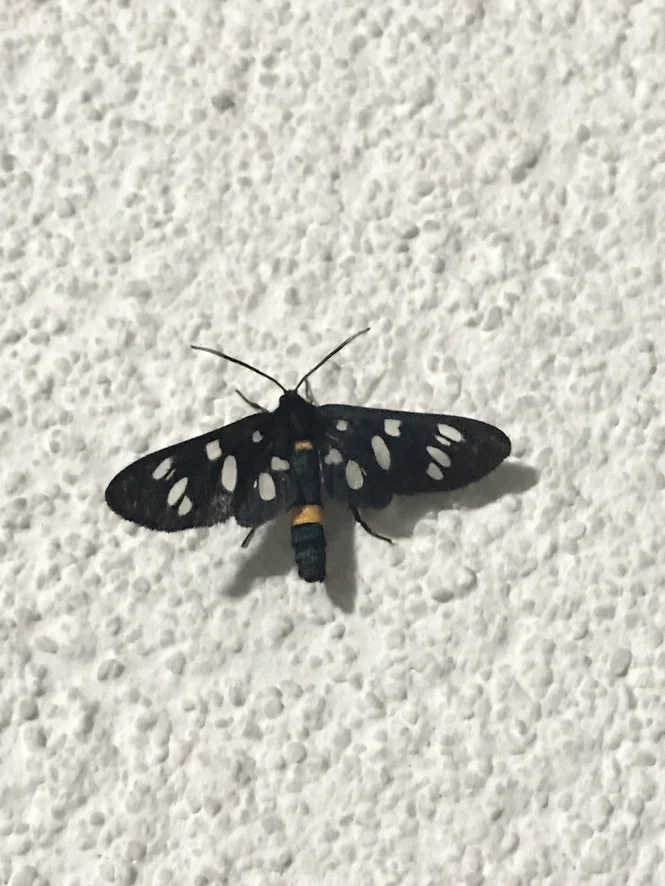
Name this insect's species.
Amata phegea
